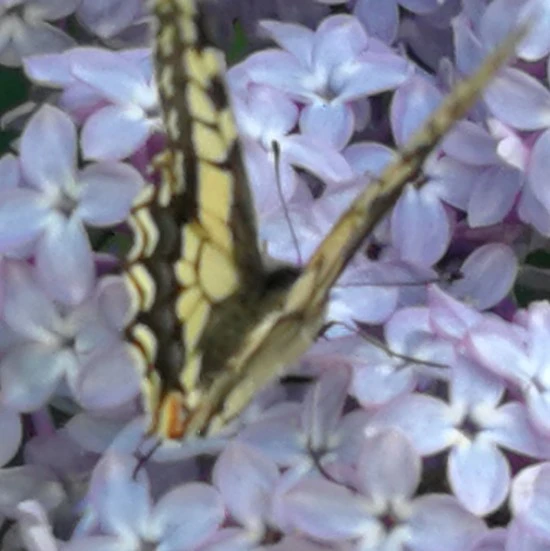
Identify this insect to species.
Papilio machaon
